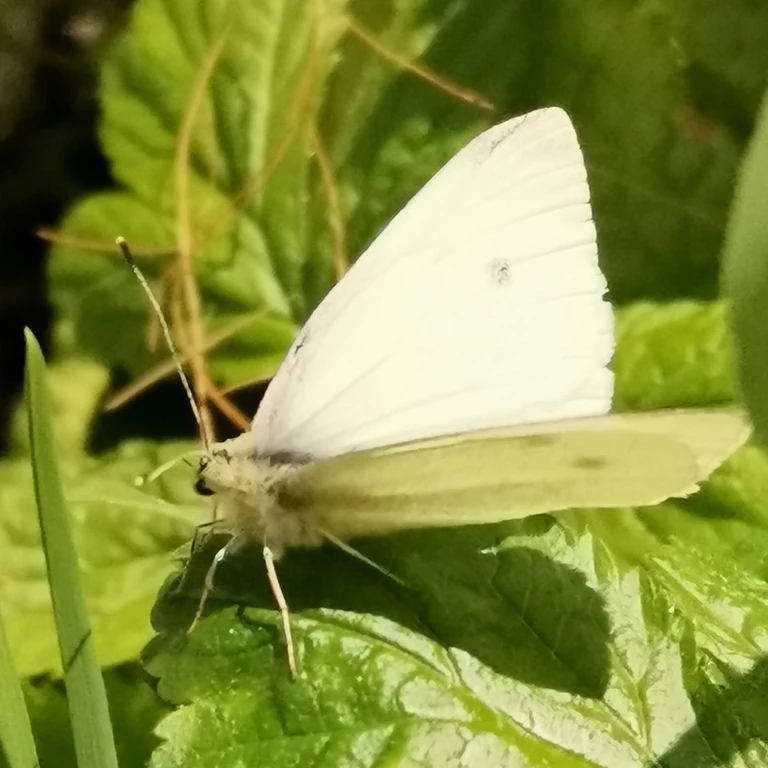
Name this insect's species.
Pieris rapae
